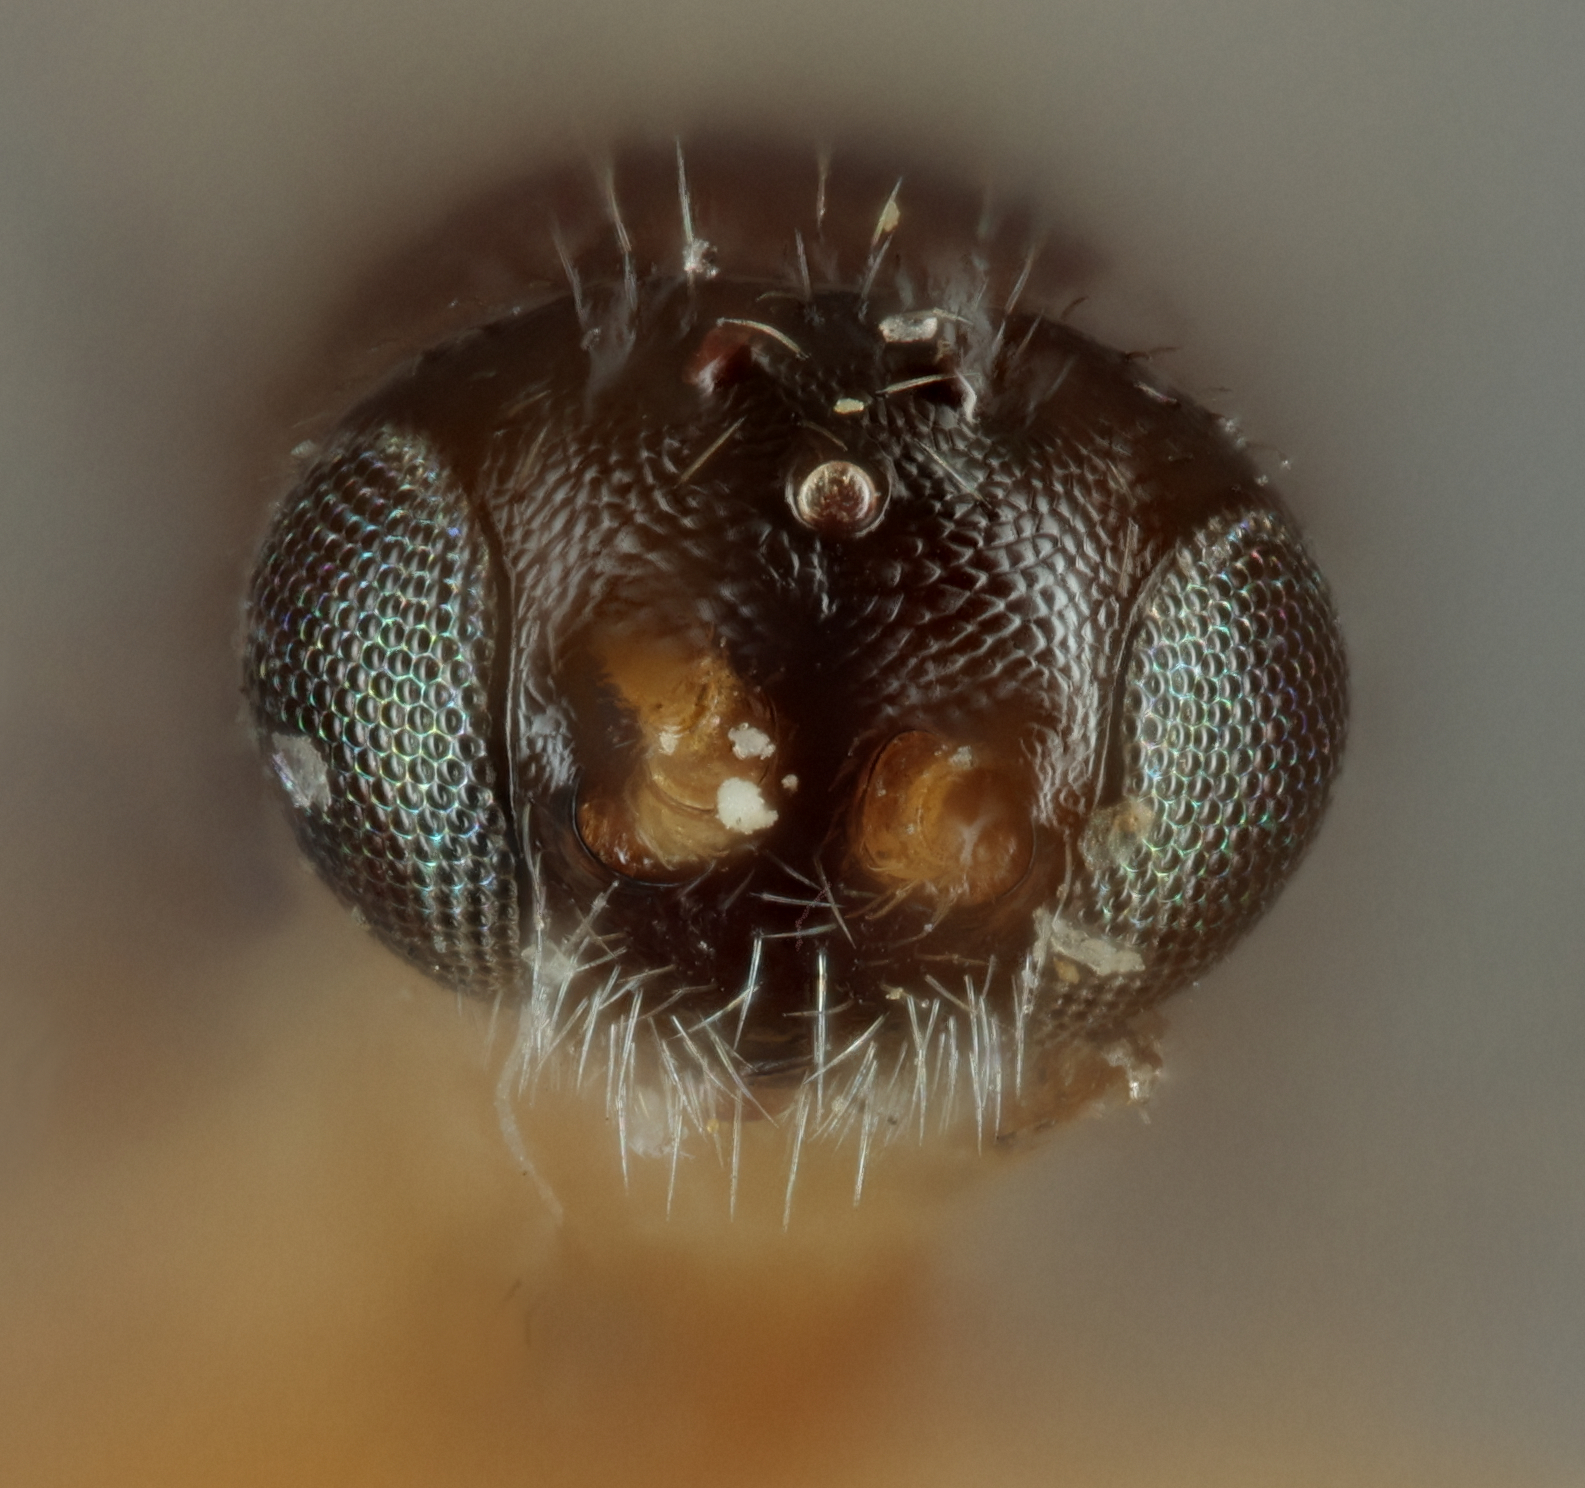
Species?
Gnaptodon bicolor
